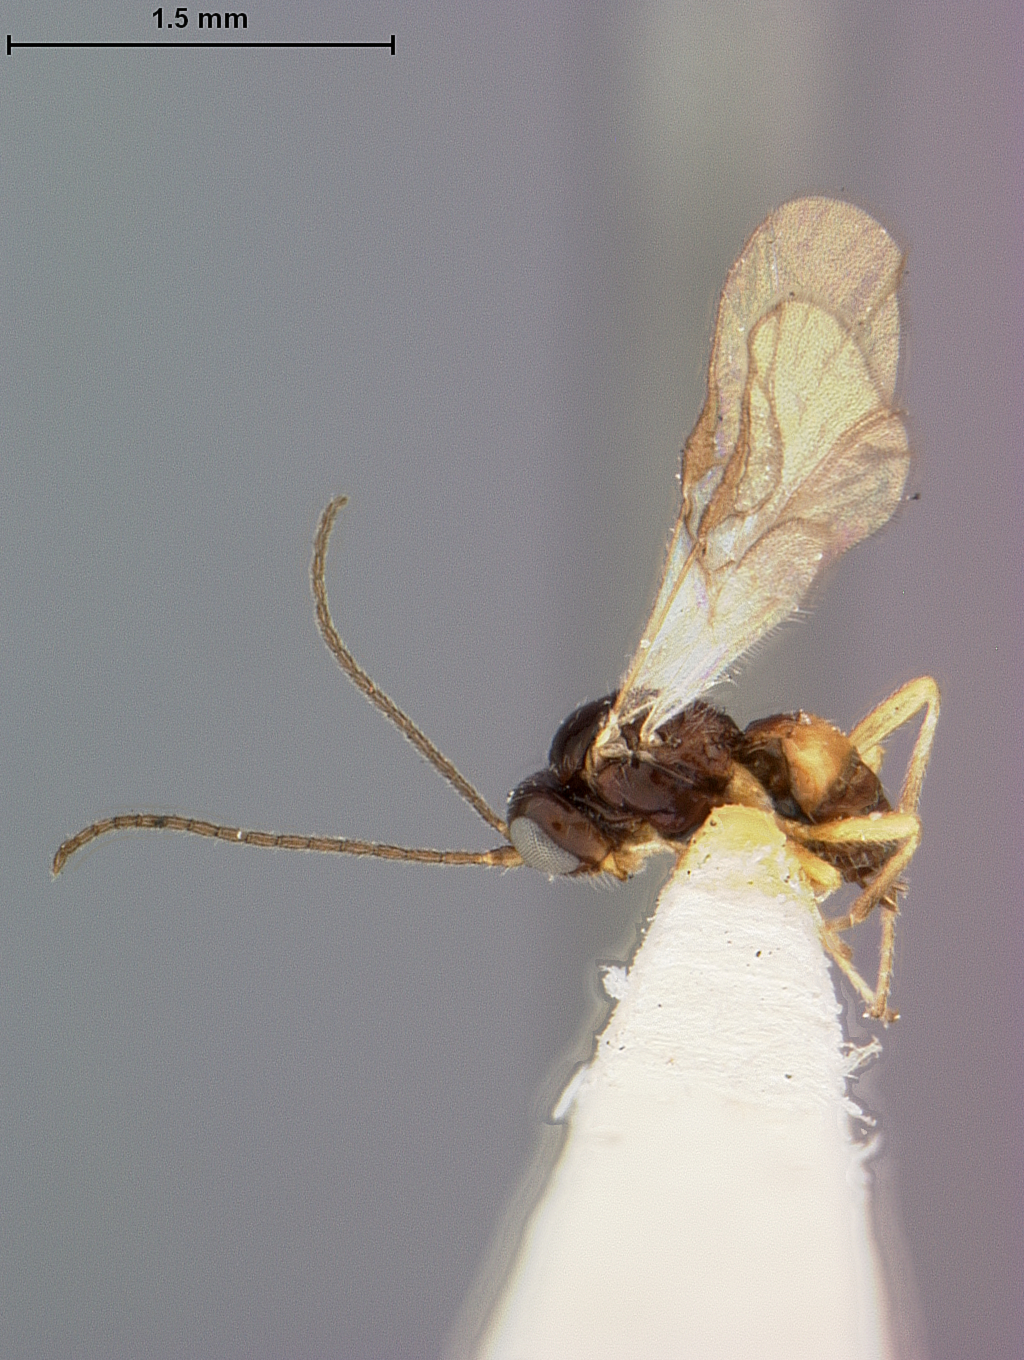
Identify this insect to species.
Opius aridis
